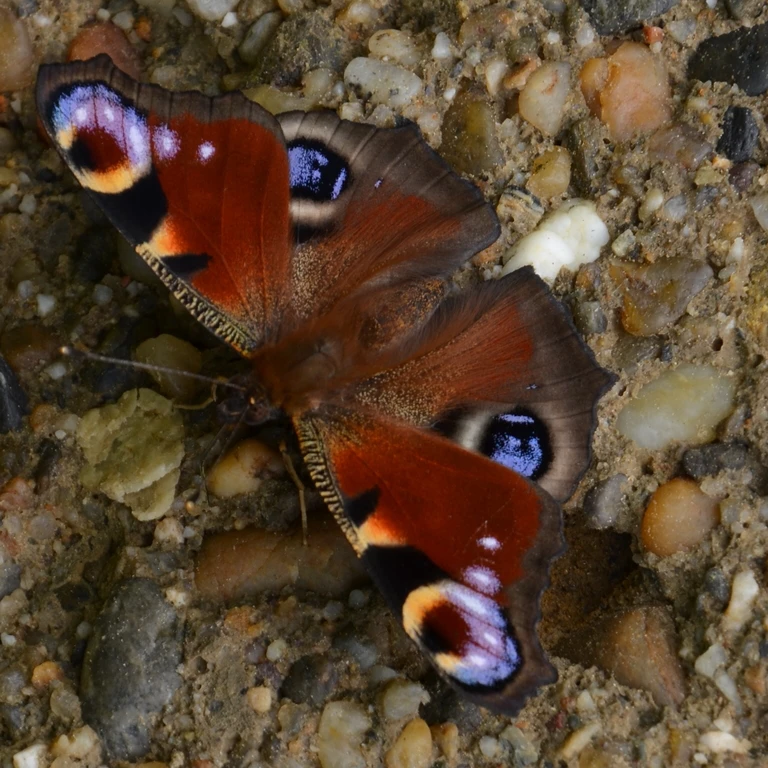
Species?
Aglais io
